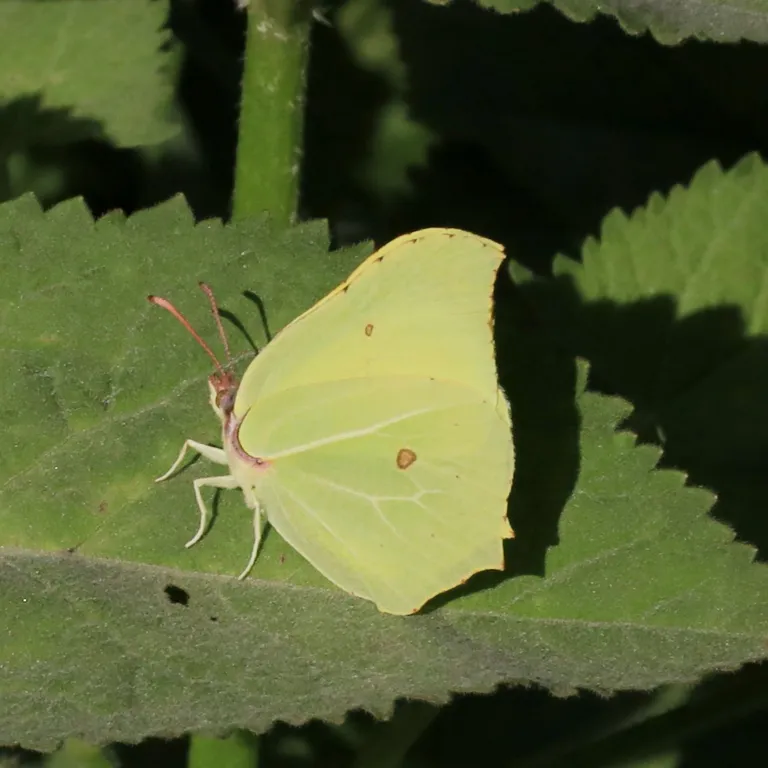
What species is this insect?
Gonepteryx rhamni
